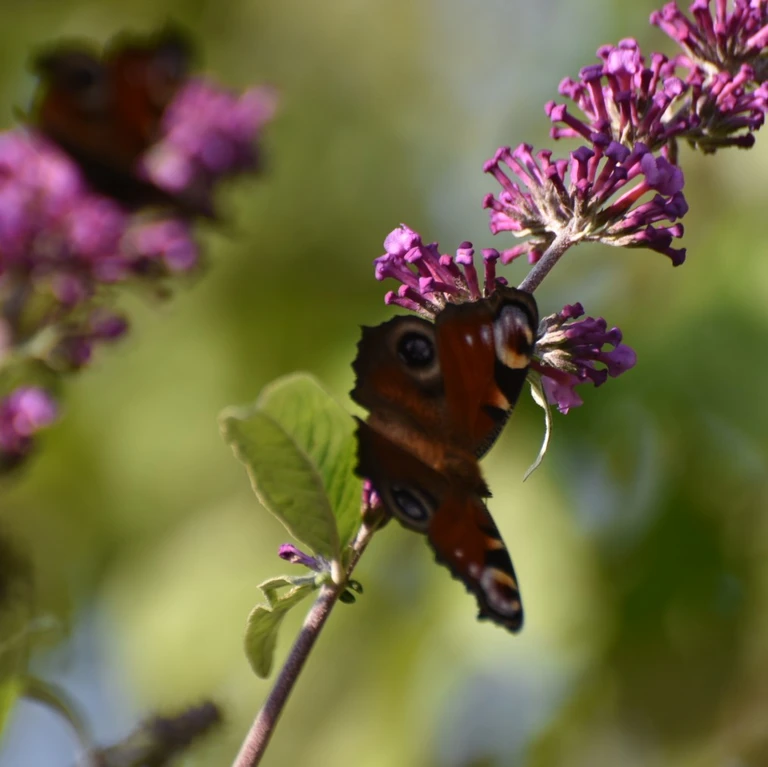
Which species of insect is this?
Aglais io
